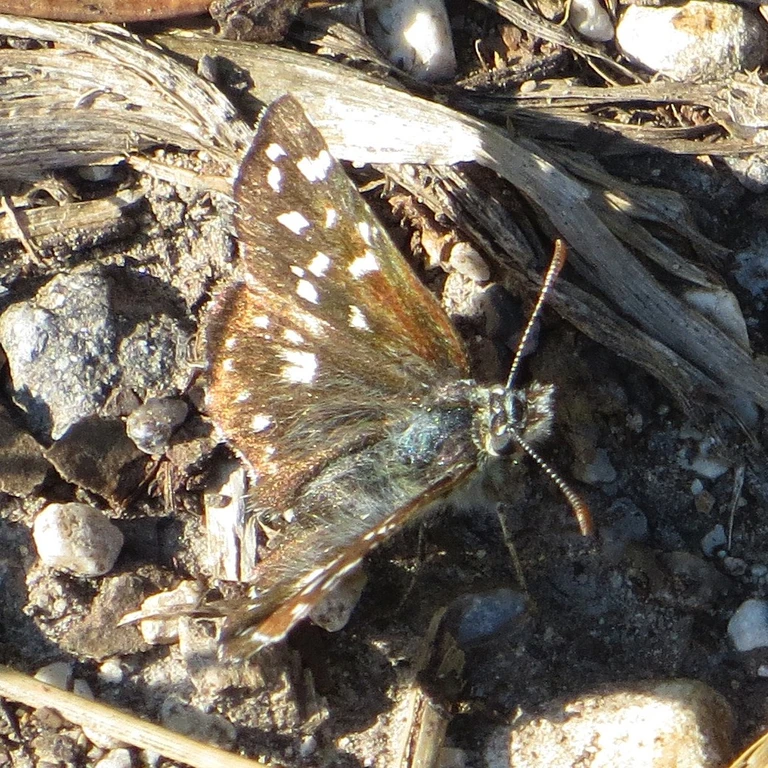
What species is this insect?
Pyrgus malvae
